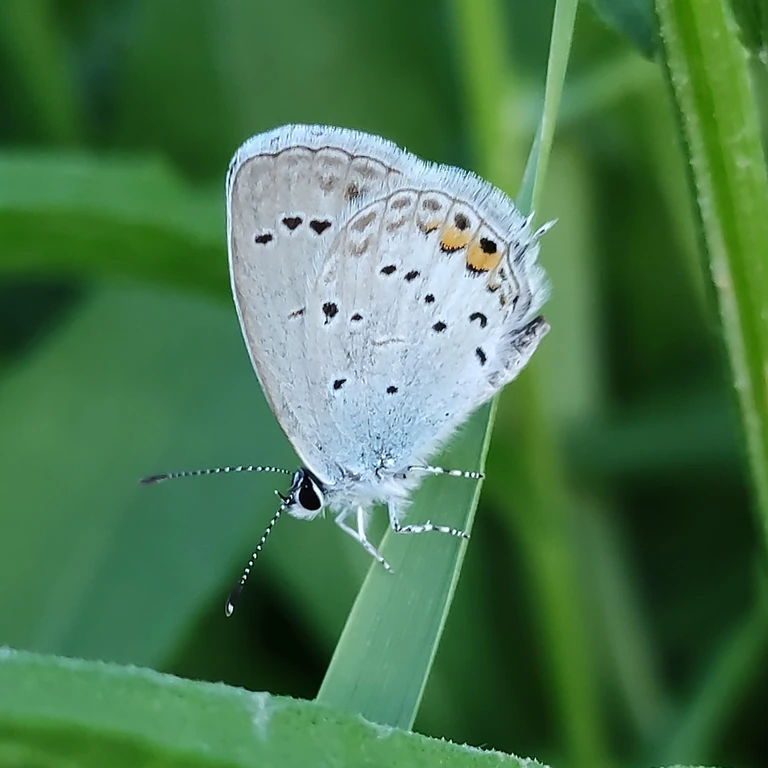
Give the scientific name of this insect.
Cupido argiades (also Elkalyce argiades)
